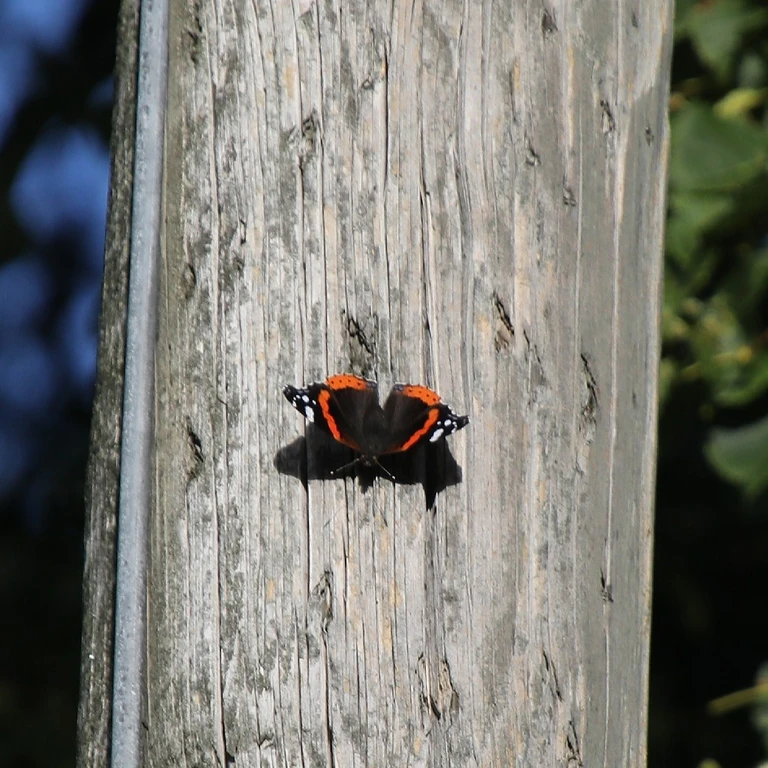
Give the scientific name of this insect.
Vanessa atalanta
